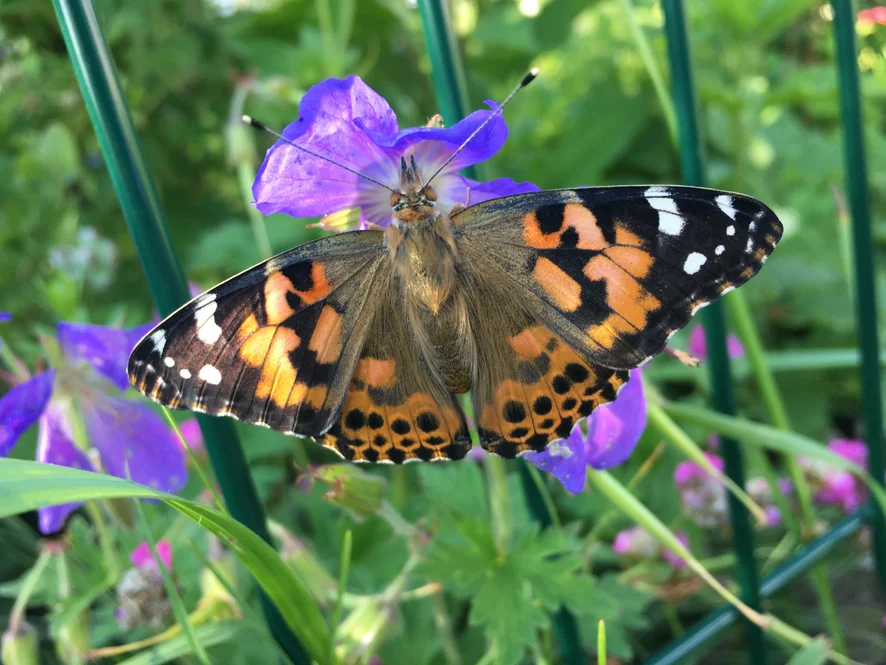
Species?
Vanessa cardui
